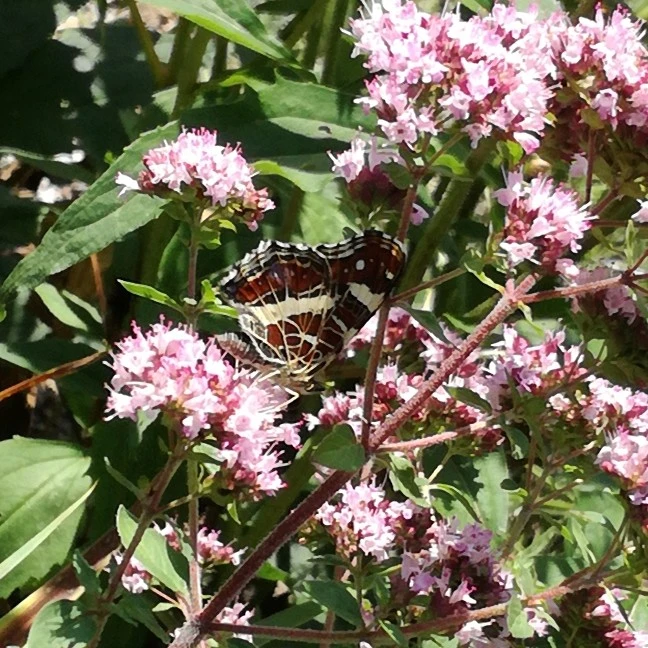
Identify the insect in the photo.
Araschnia levana
